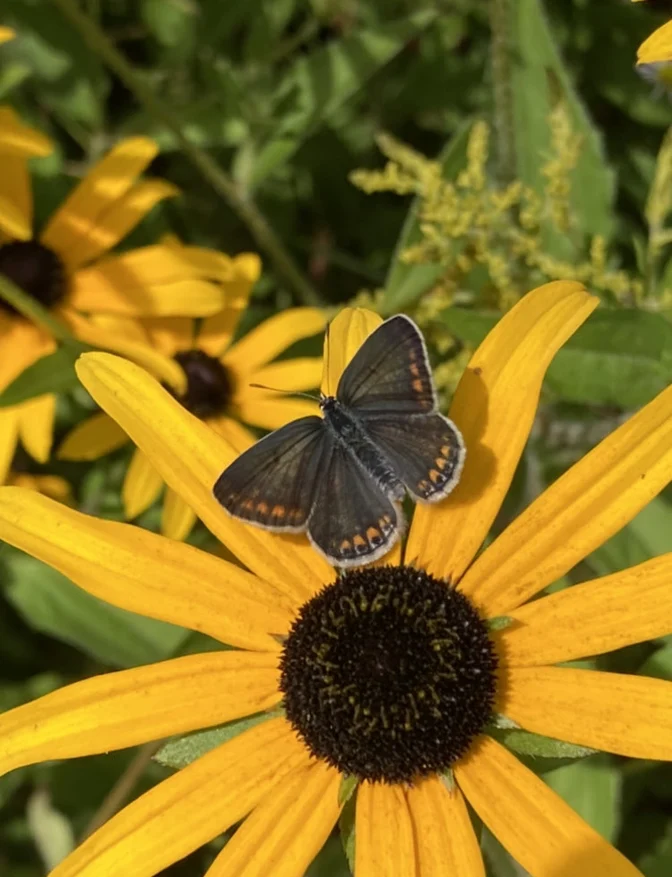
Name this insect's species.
Polyommatus icarus
